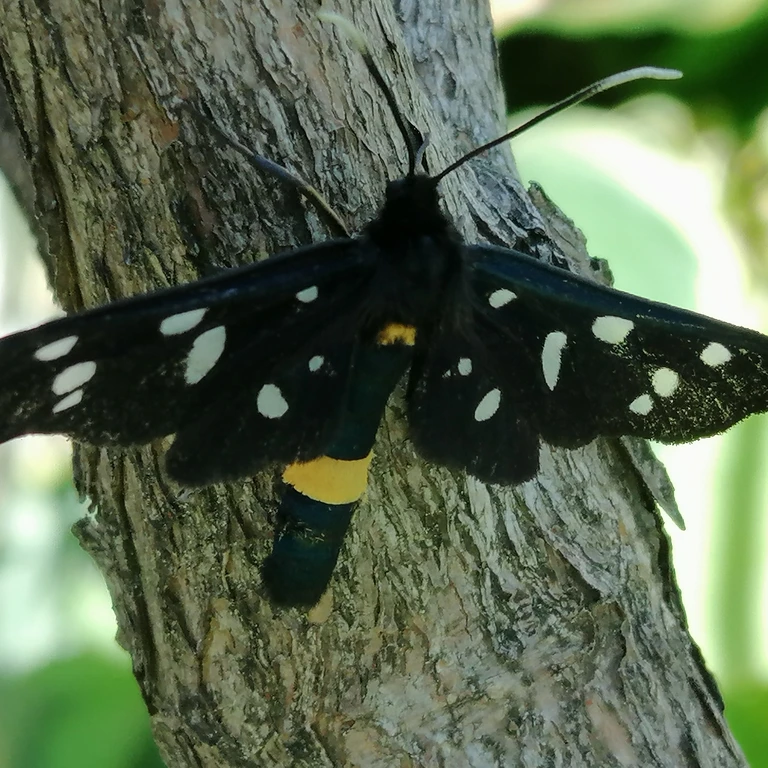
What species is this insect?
Amata phegea
